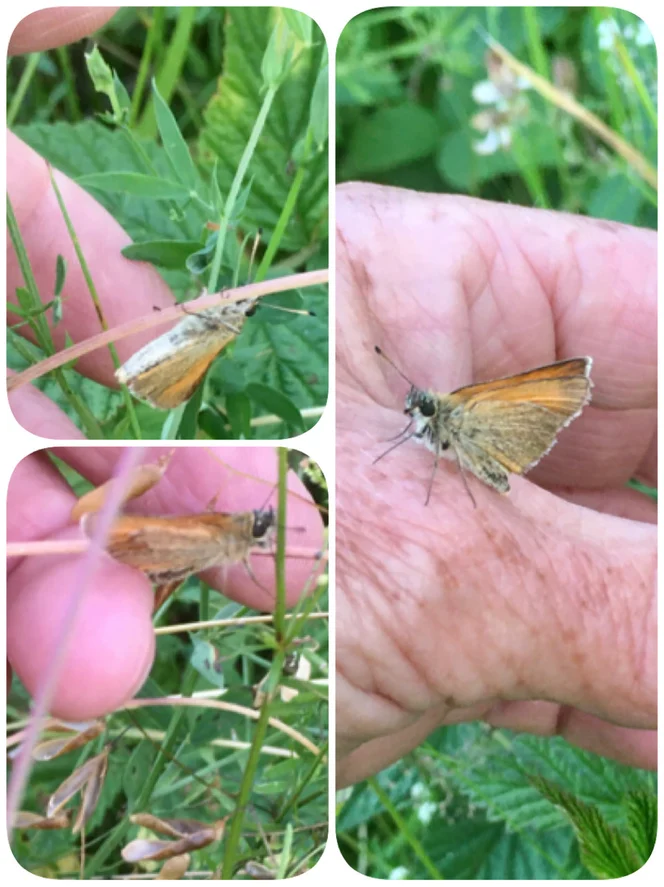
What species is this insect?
Thymelicus lineola
